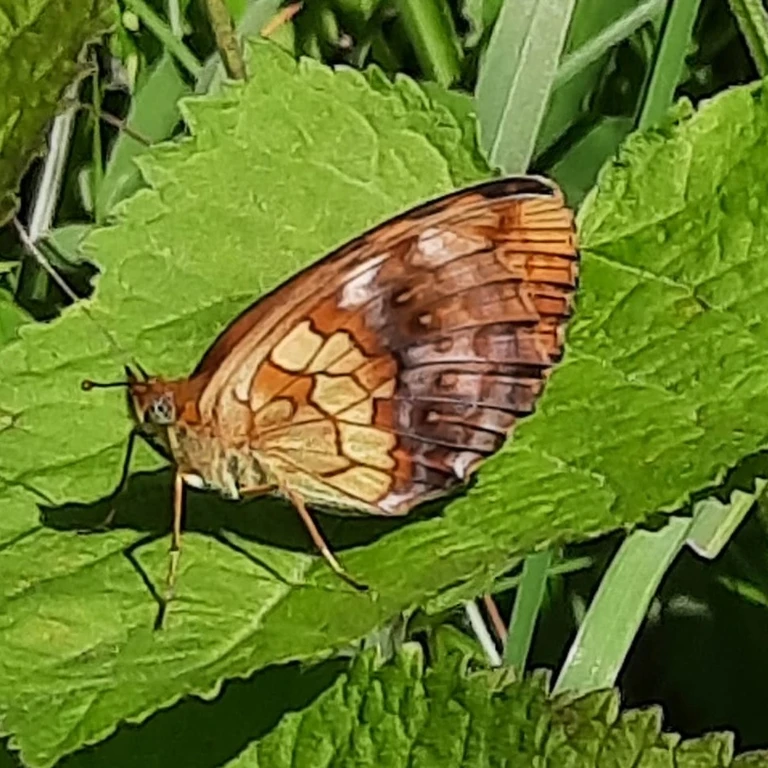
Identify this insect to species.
Brenthis daphne
